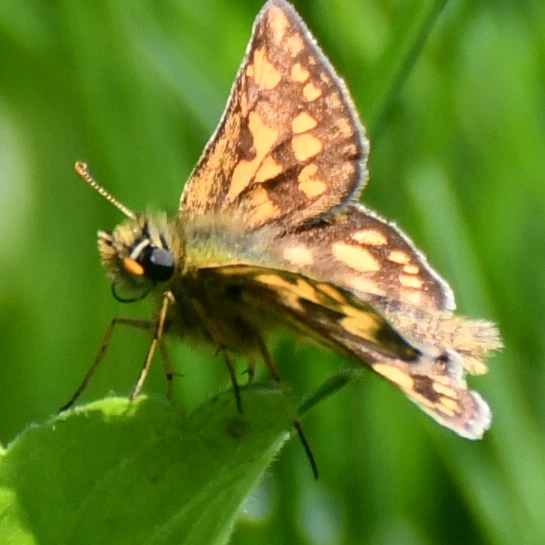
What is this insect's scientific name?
Carterocephalus palaemon
